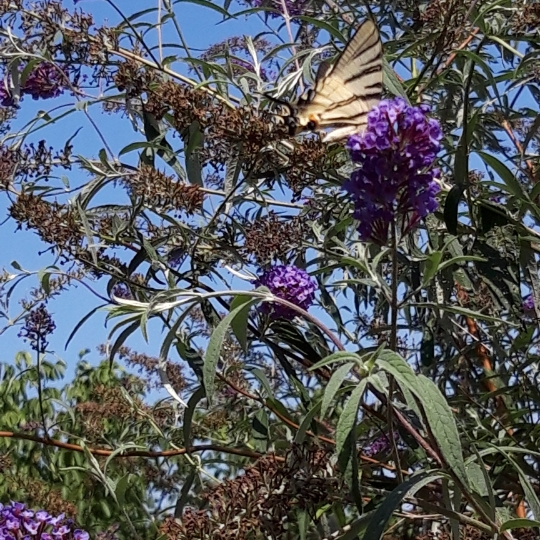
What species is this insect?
Iphiclides podalirius
